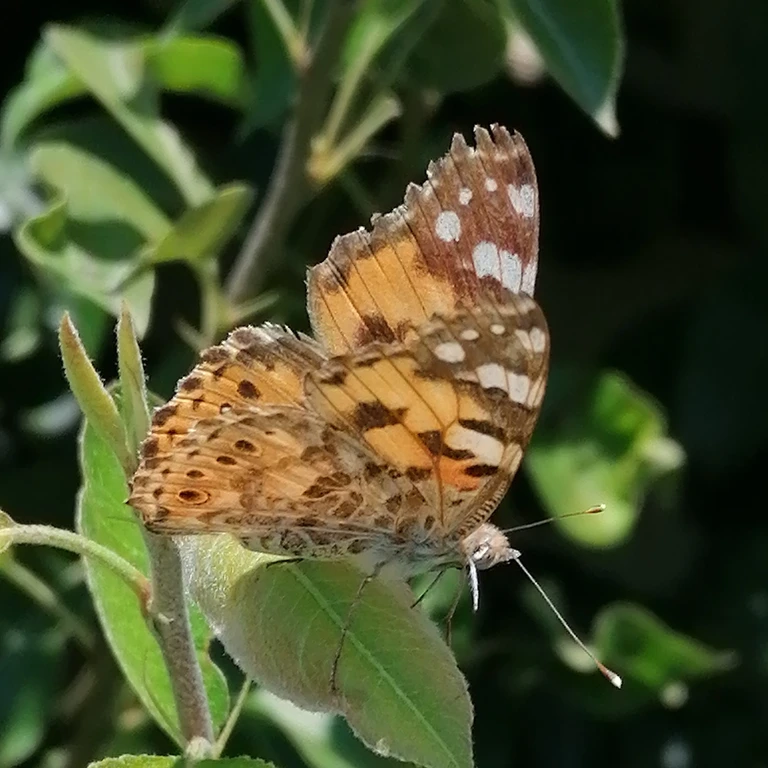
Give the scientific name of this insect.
Vanessa cardui
